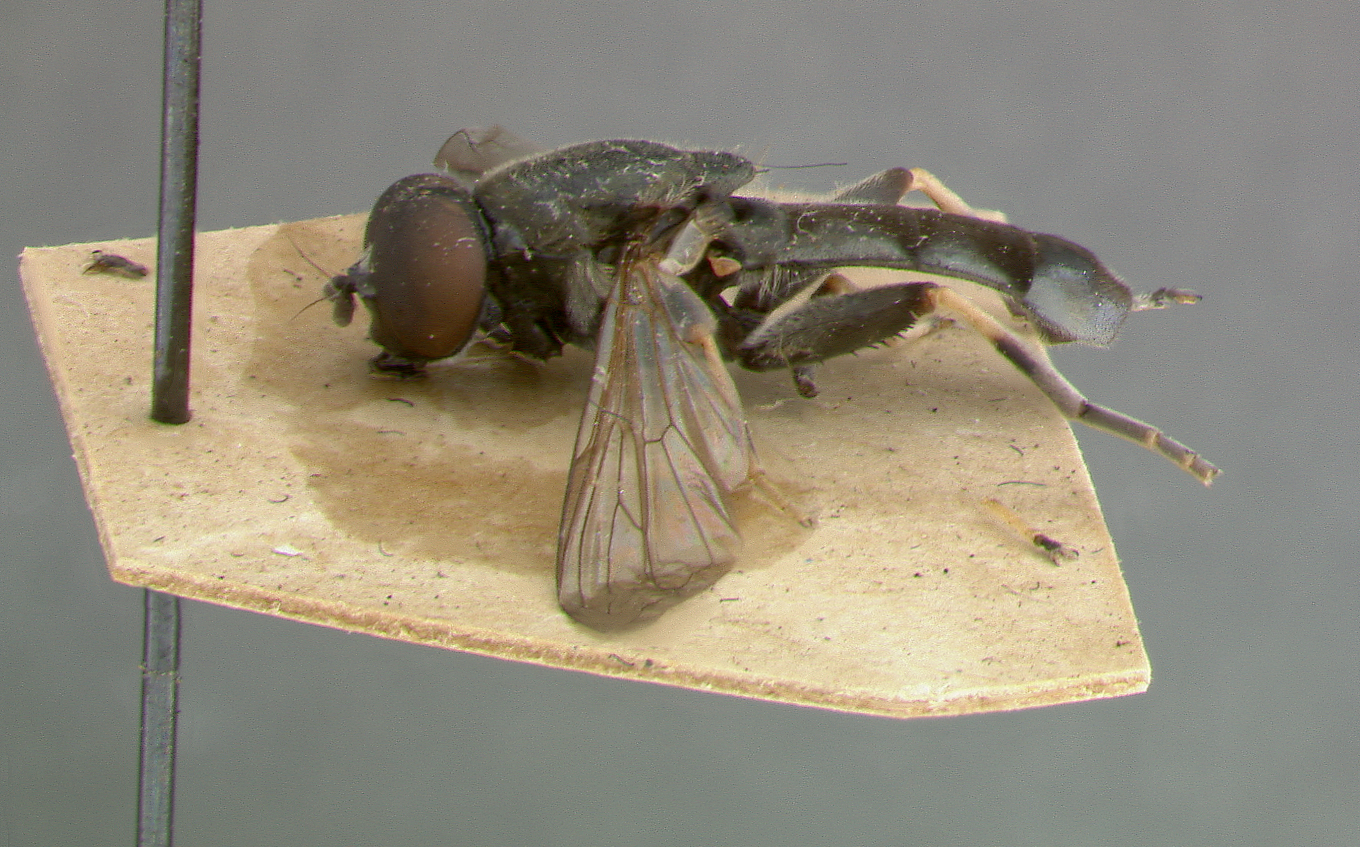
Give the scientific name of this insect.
Xylota cuprina
